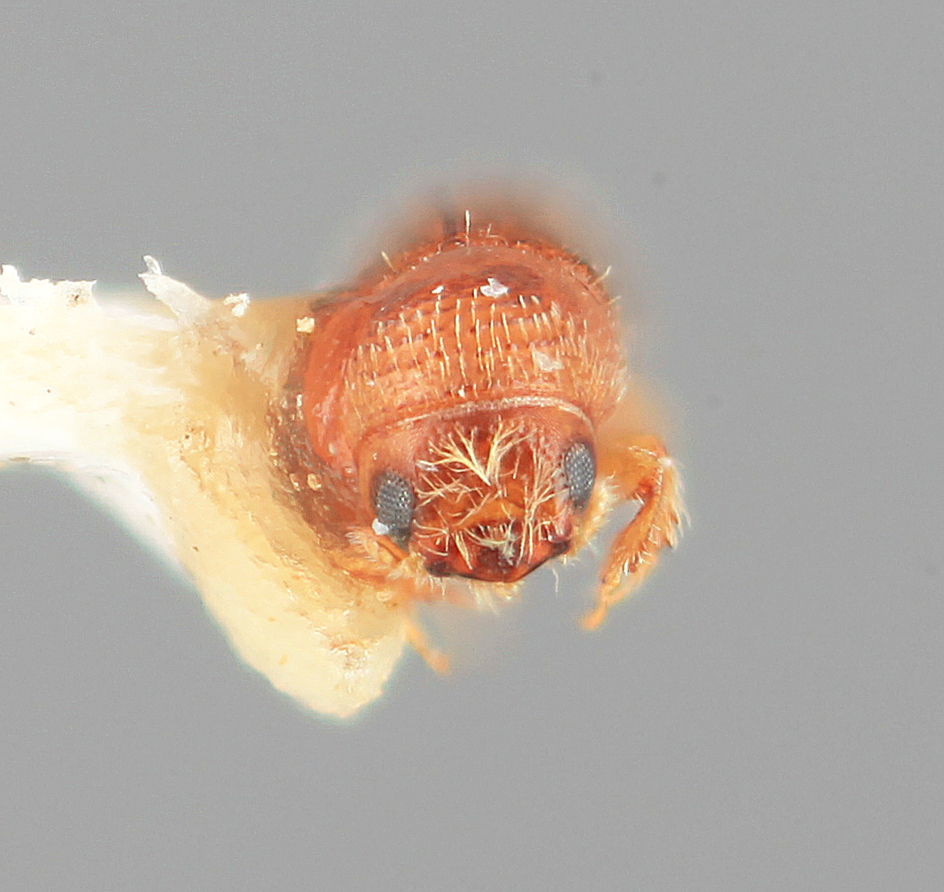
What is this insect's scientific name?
Pityophthorus perexiguus
